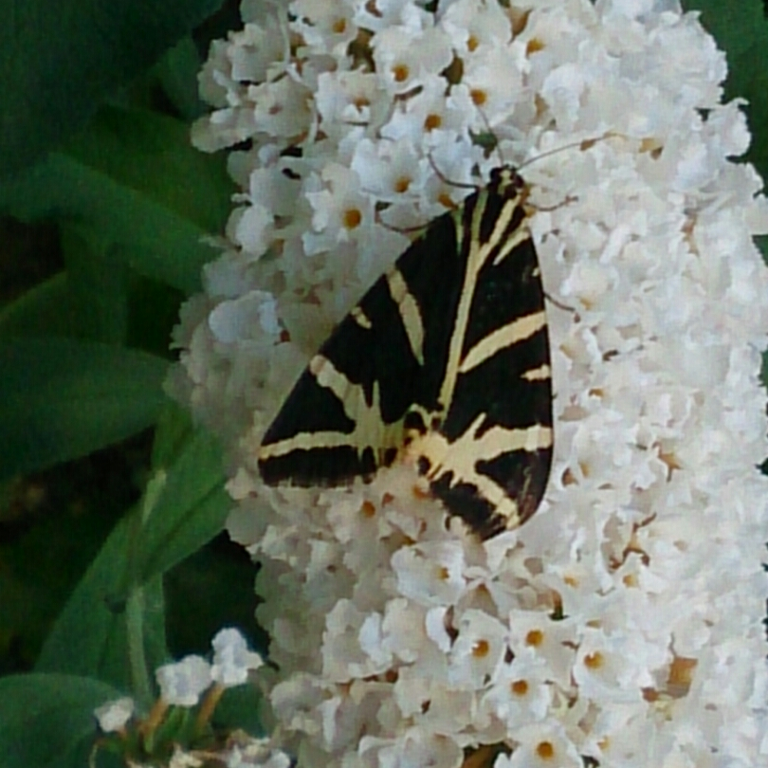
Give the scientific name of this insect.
Euplagia quadripunctaria
